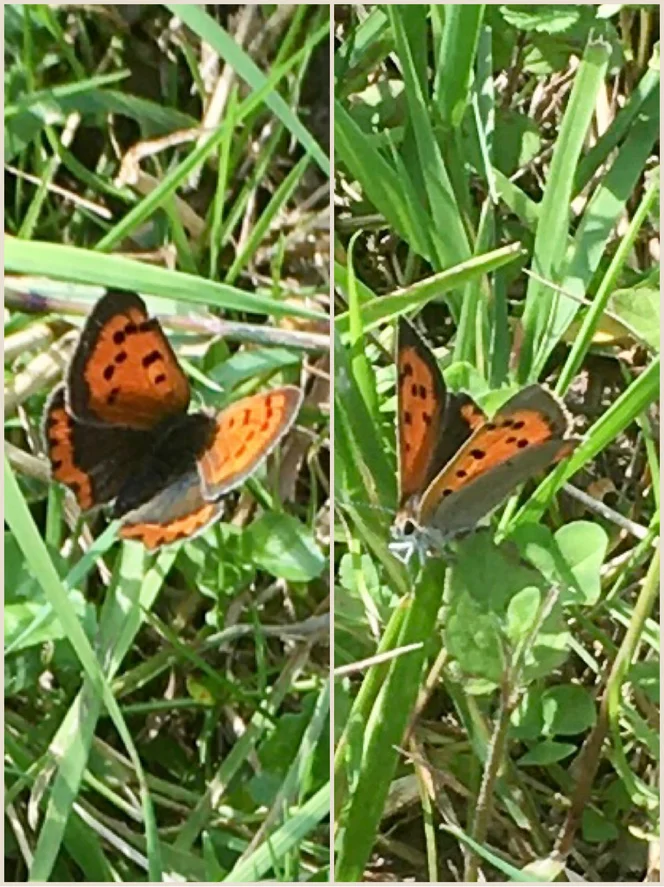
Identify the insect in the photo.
Lycaena phlaeas
